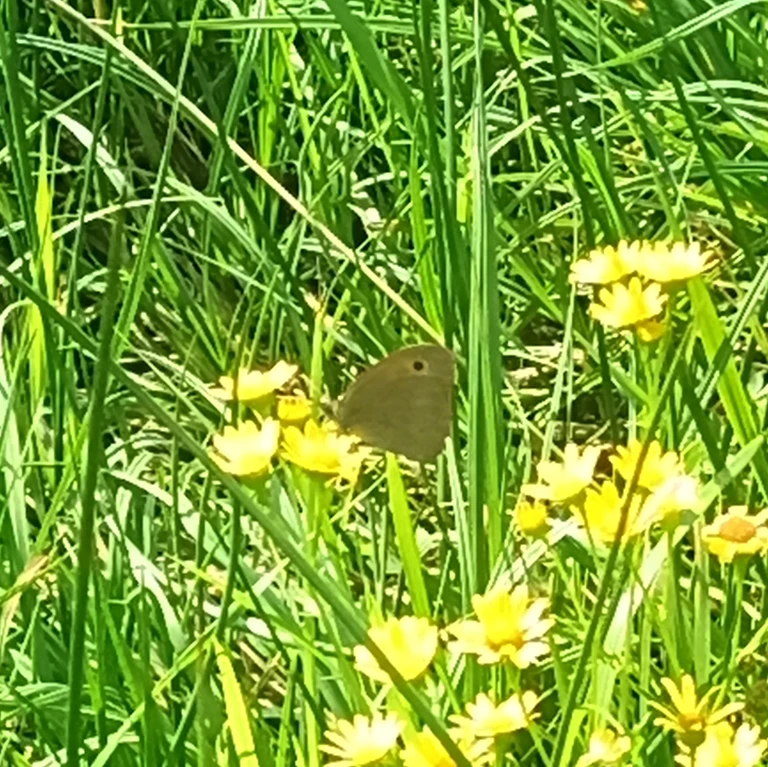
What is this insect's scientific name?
Maniola jurtina
